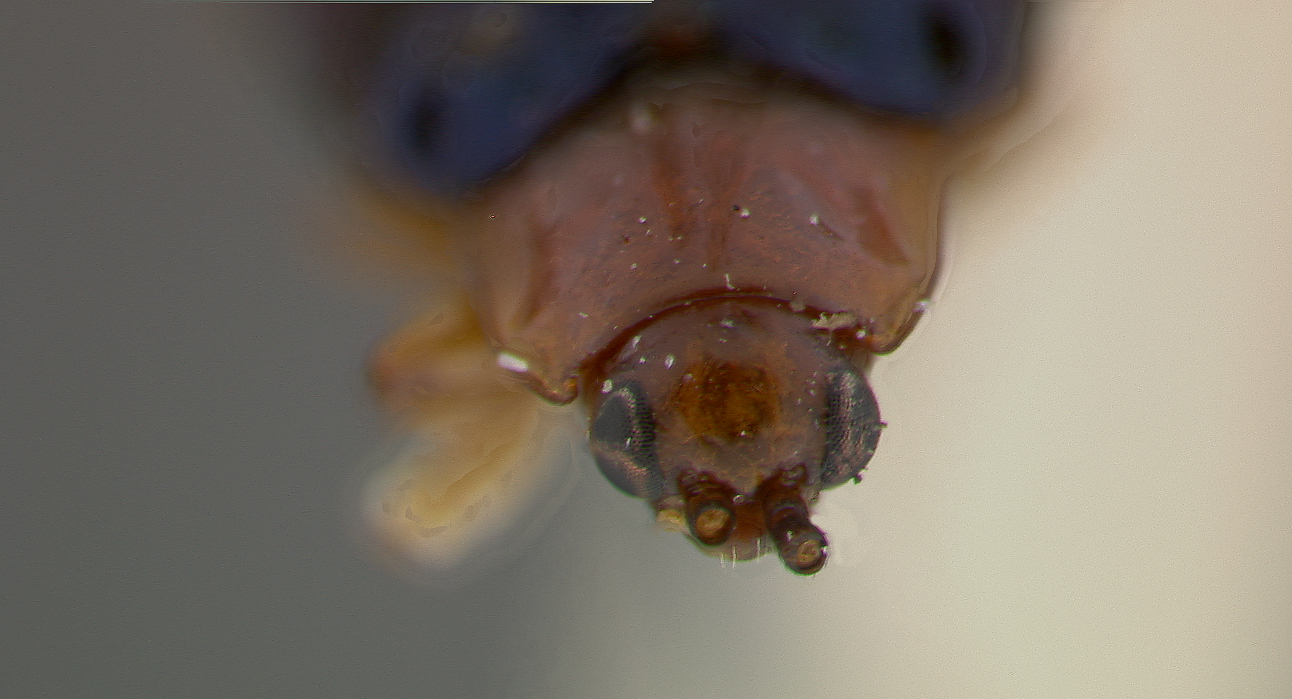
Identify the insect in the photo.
Cephaloleia costaricensis
